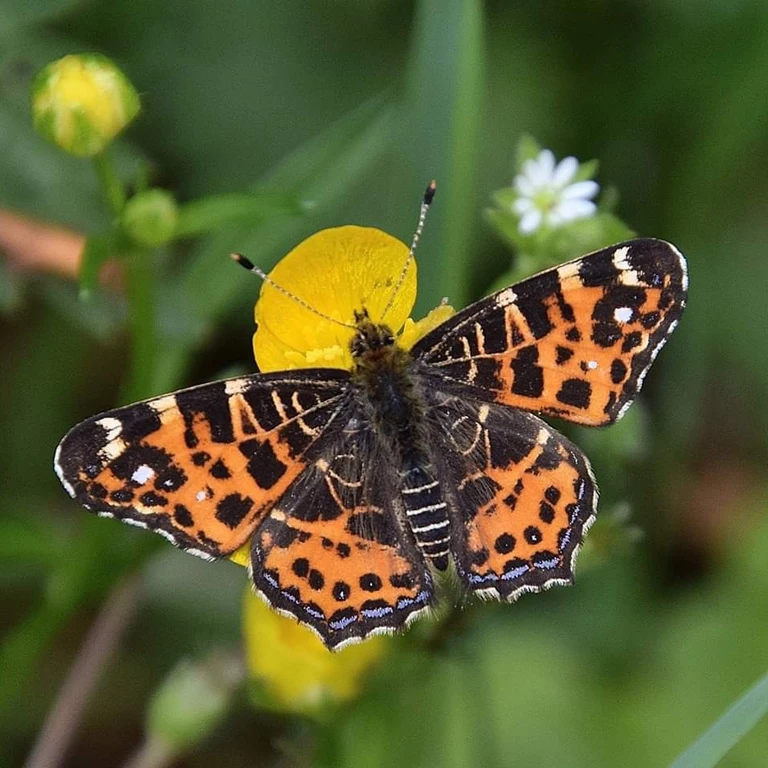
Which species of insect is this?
Araschnia levana
